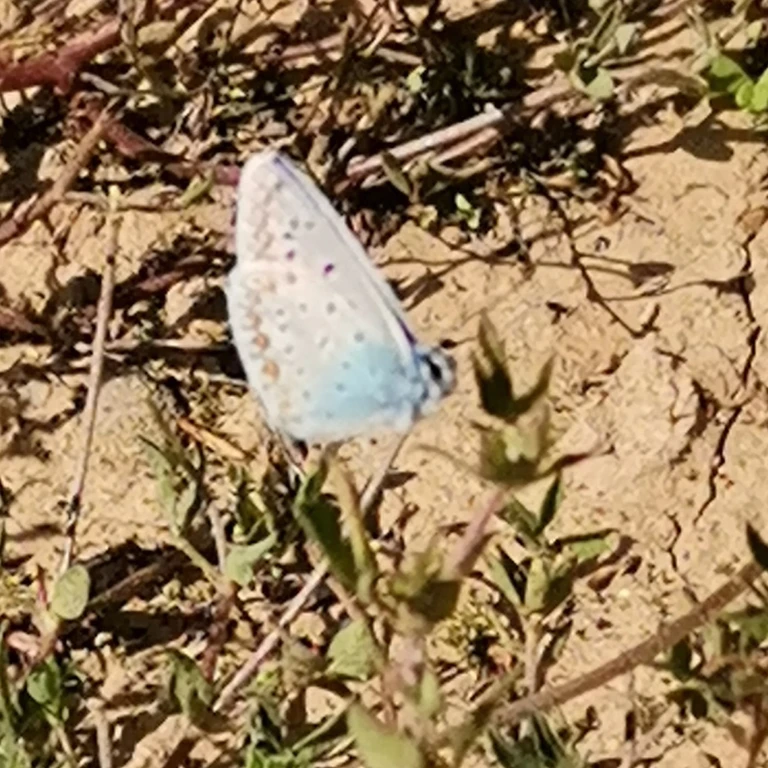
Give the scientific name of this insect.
Polyommatus icarus
